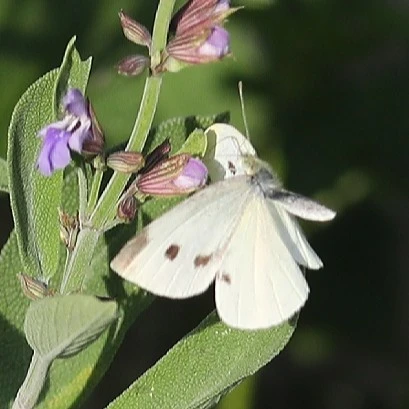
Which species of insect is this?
Pieris rapae
